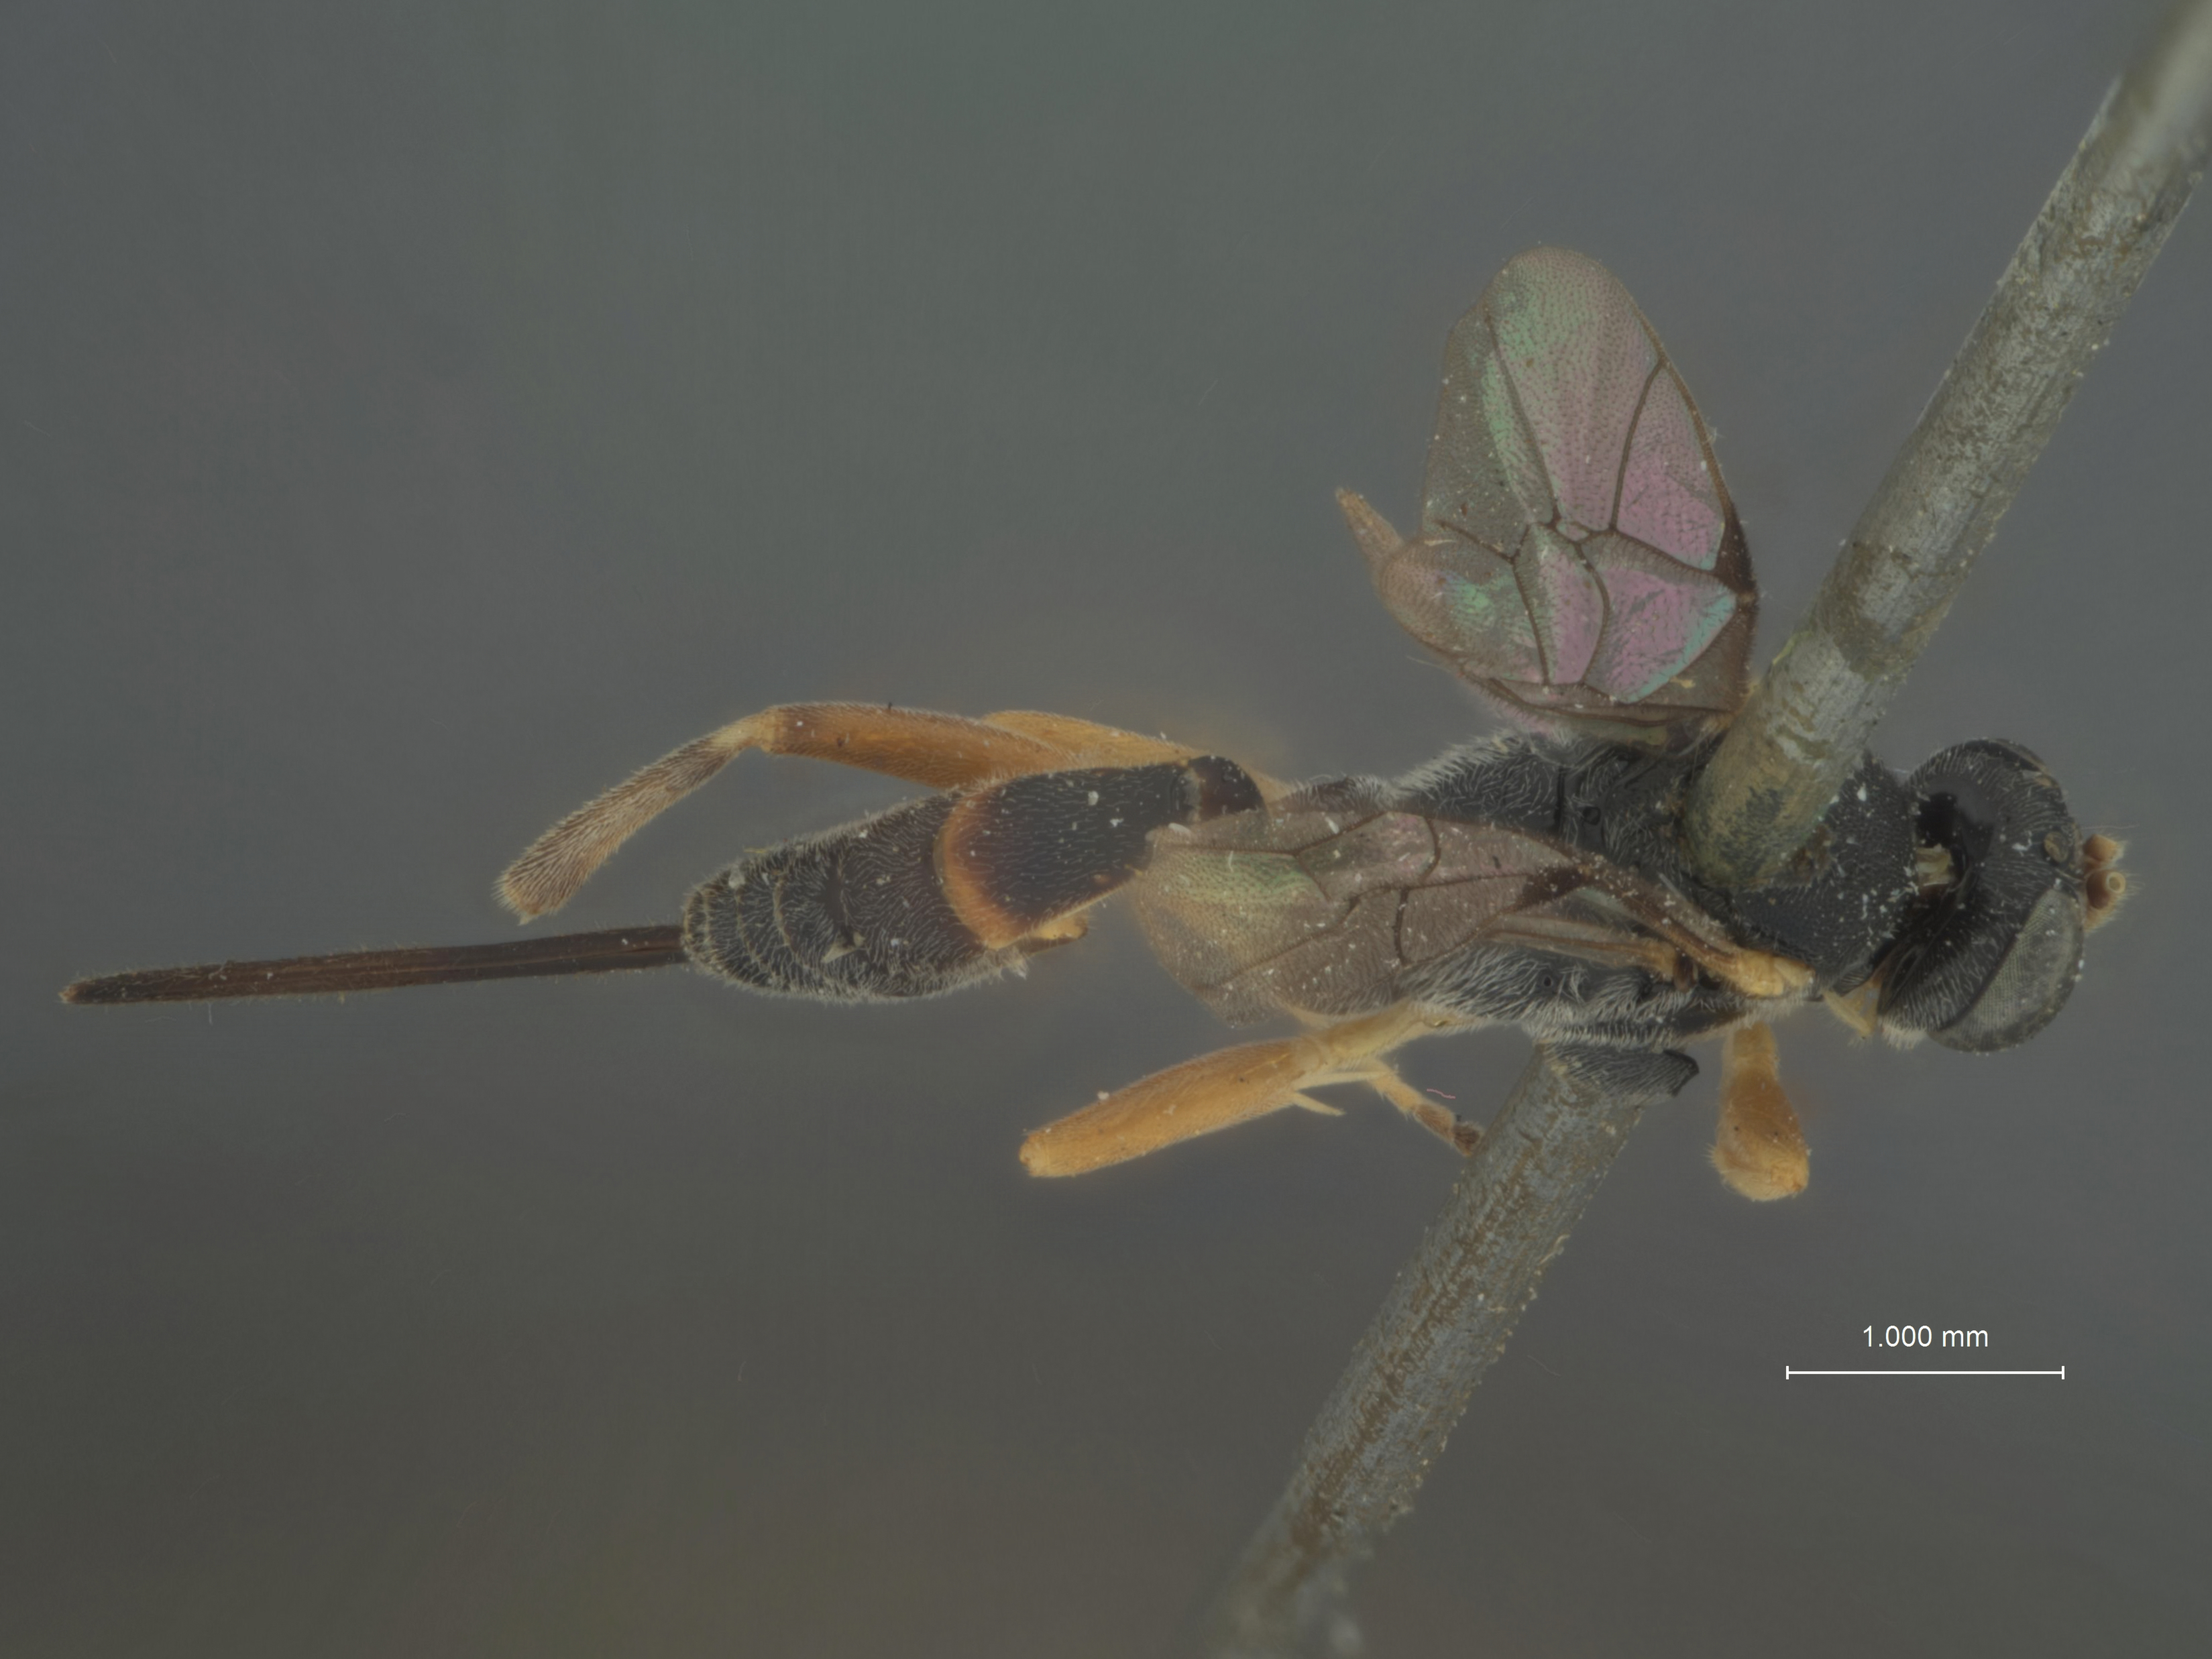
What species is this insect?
Limneria gelechiae
